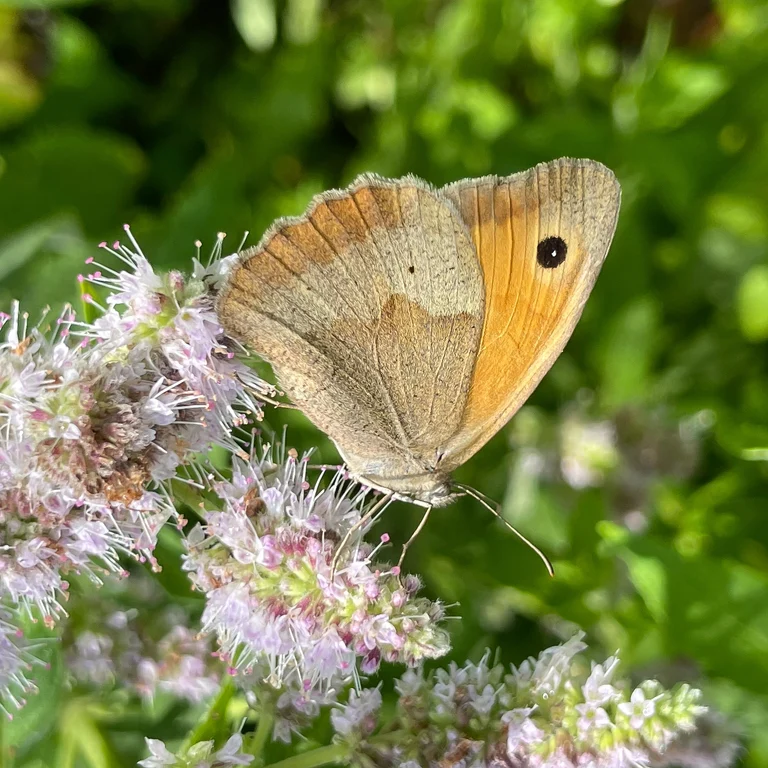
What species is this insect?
Maniola jurtina
